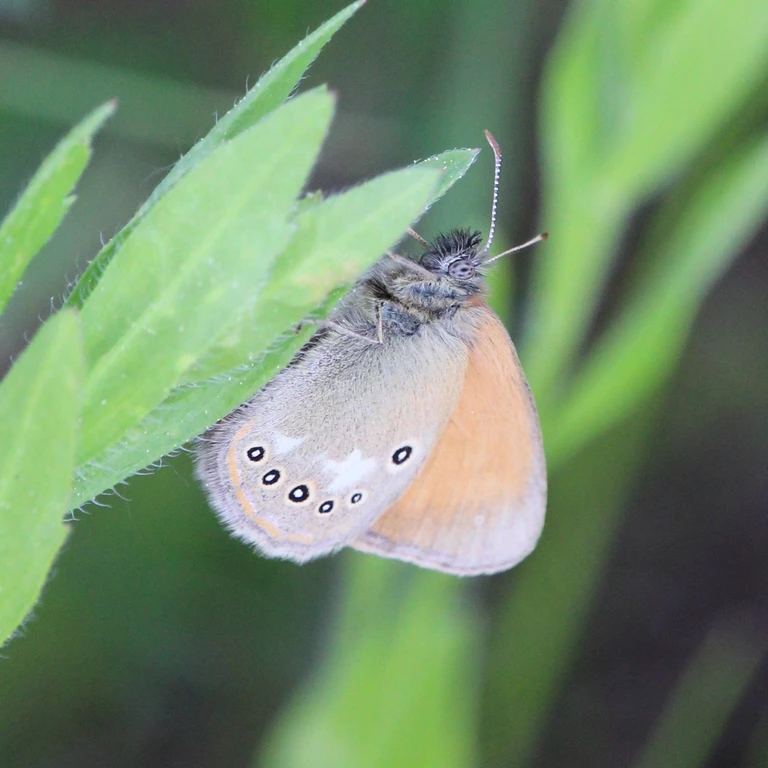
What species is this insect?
Coenonympha glycerion (also Coenonympha iphis)
